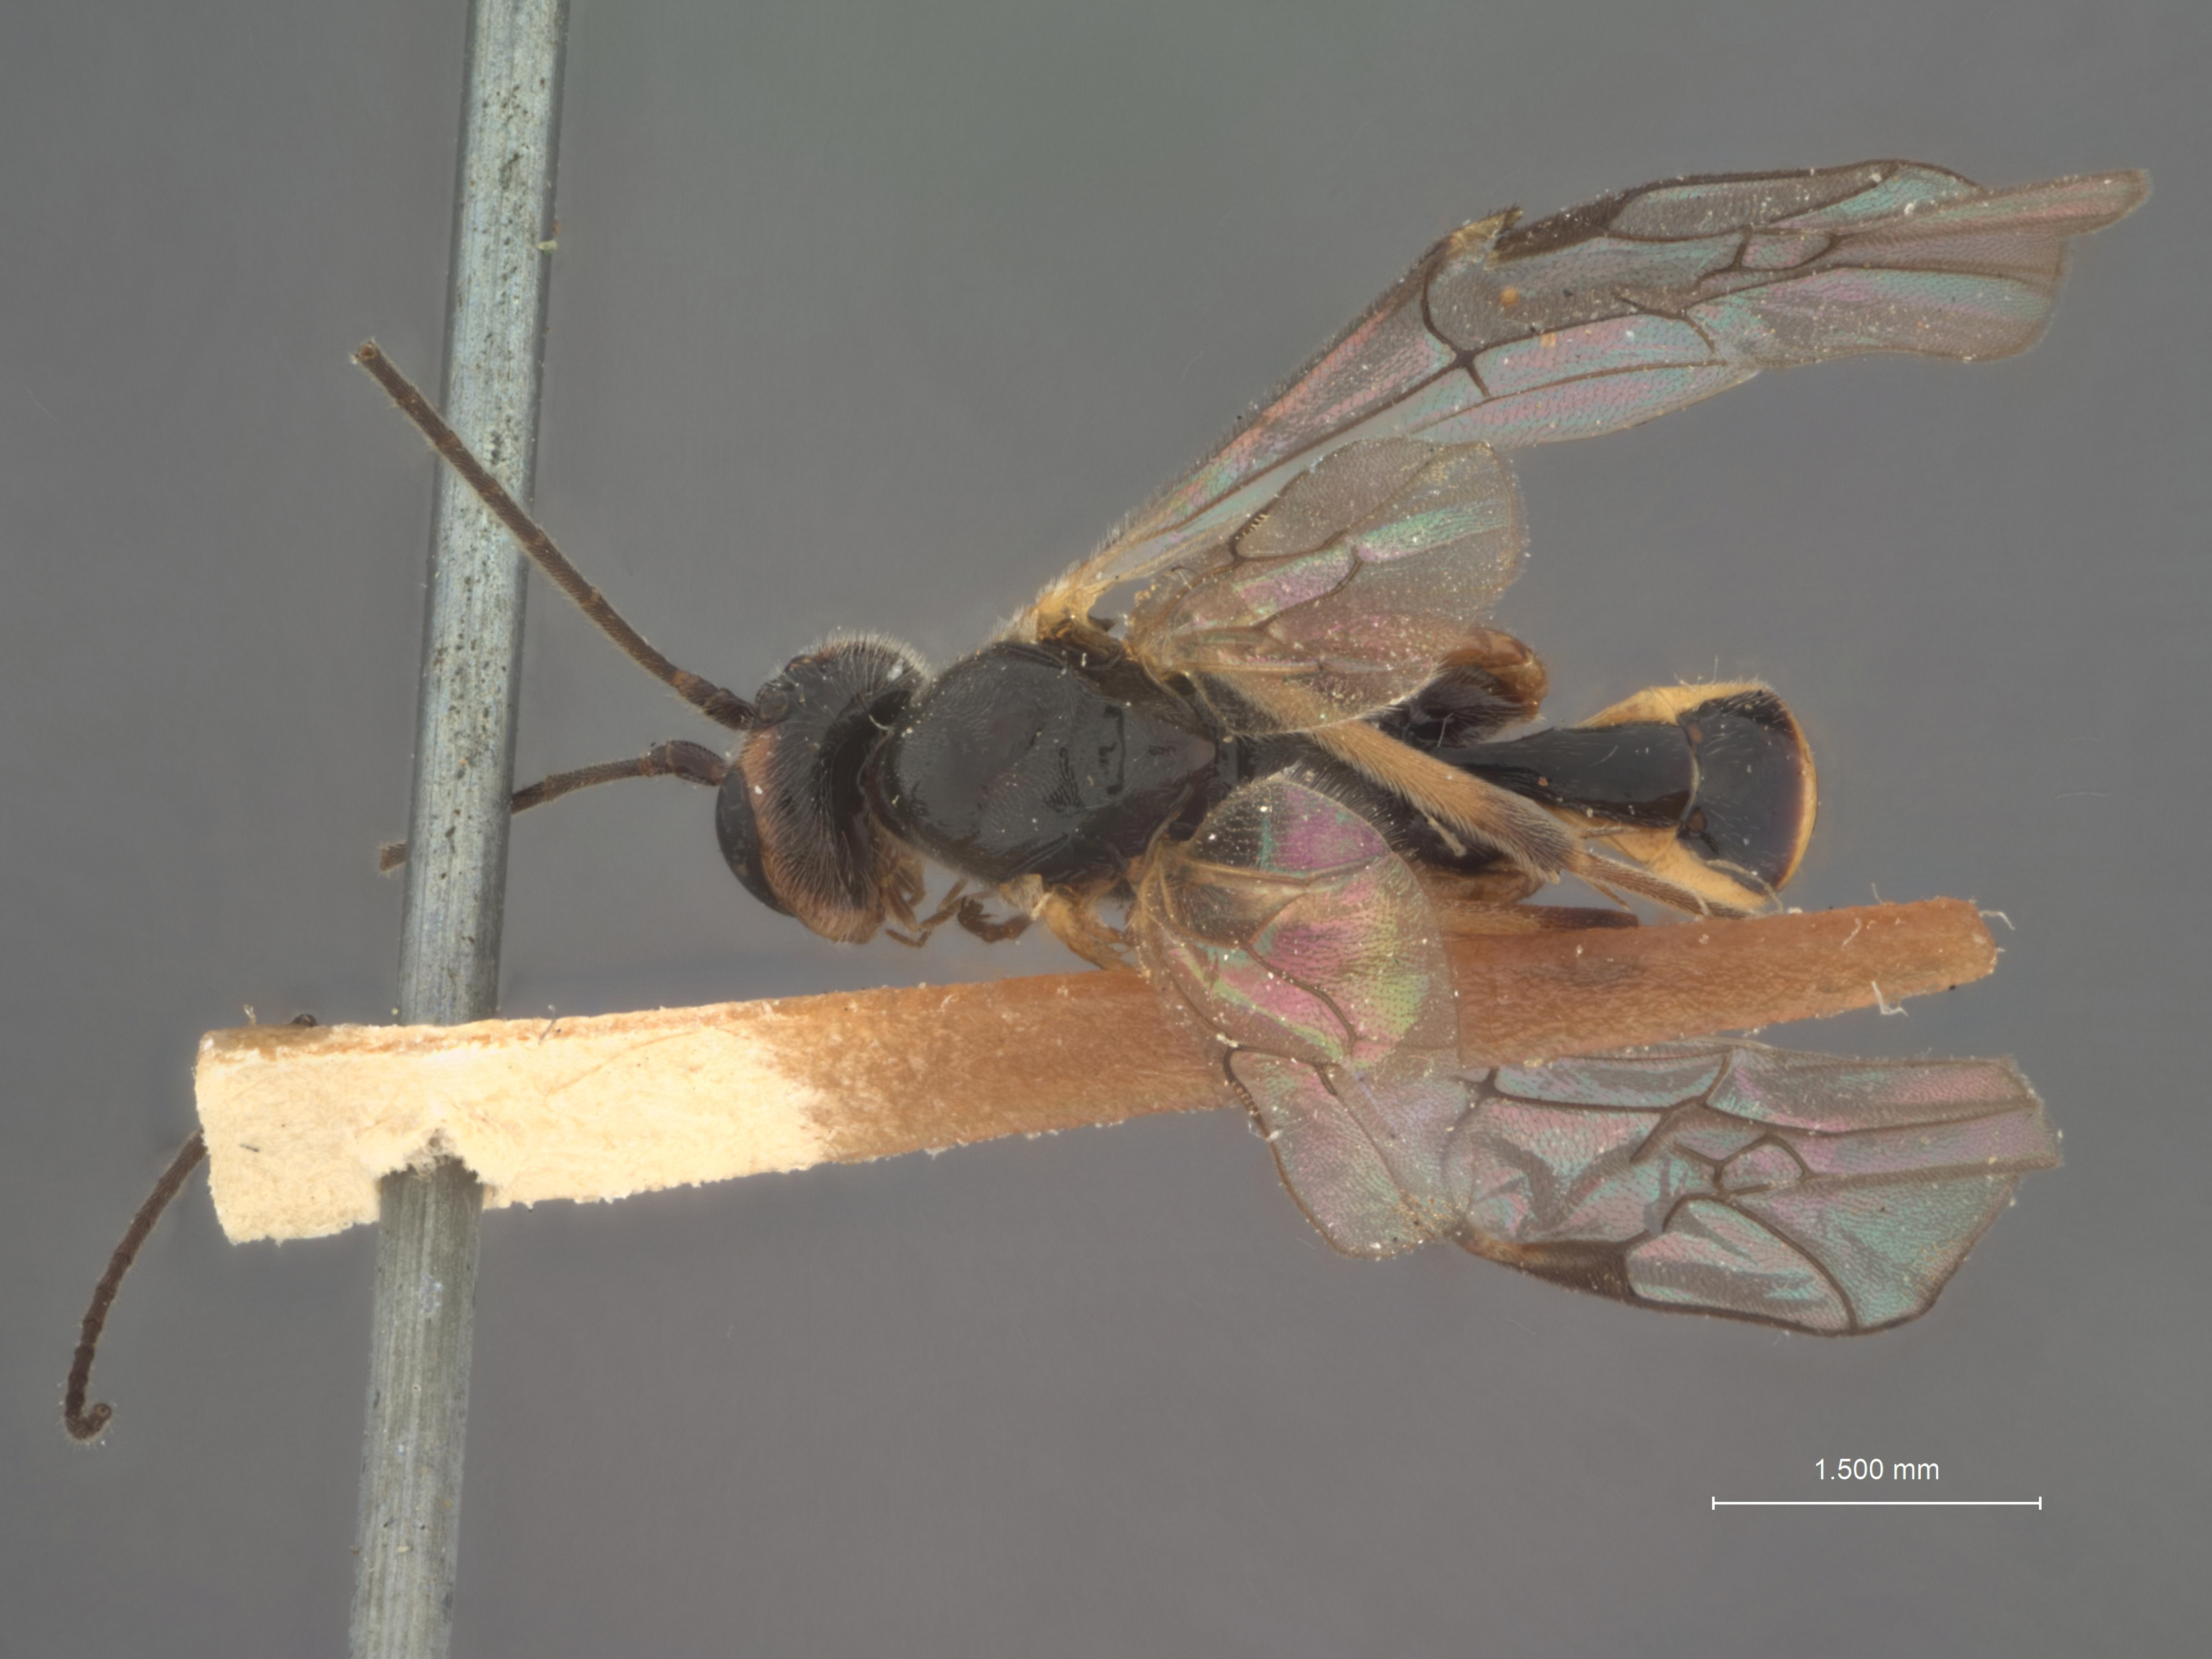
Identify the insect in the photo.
Mesochorus ukiahensis
